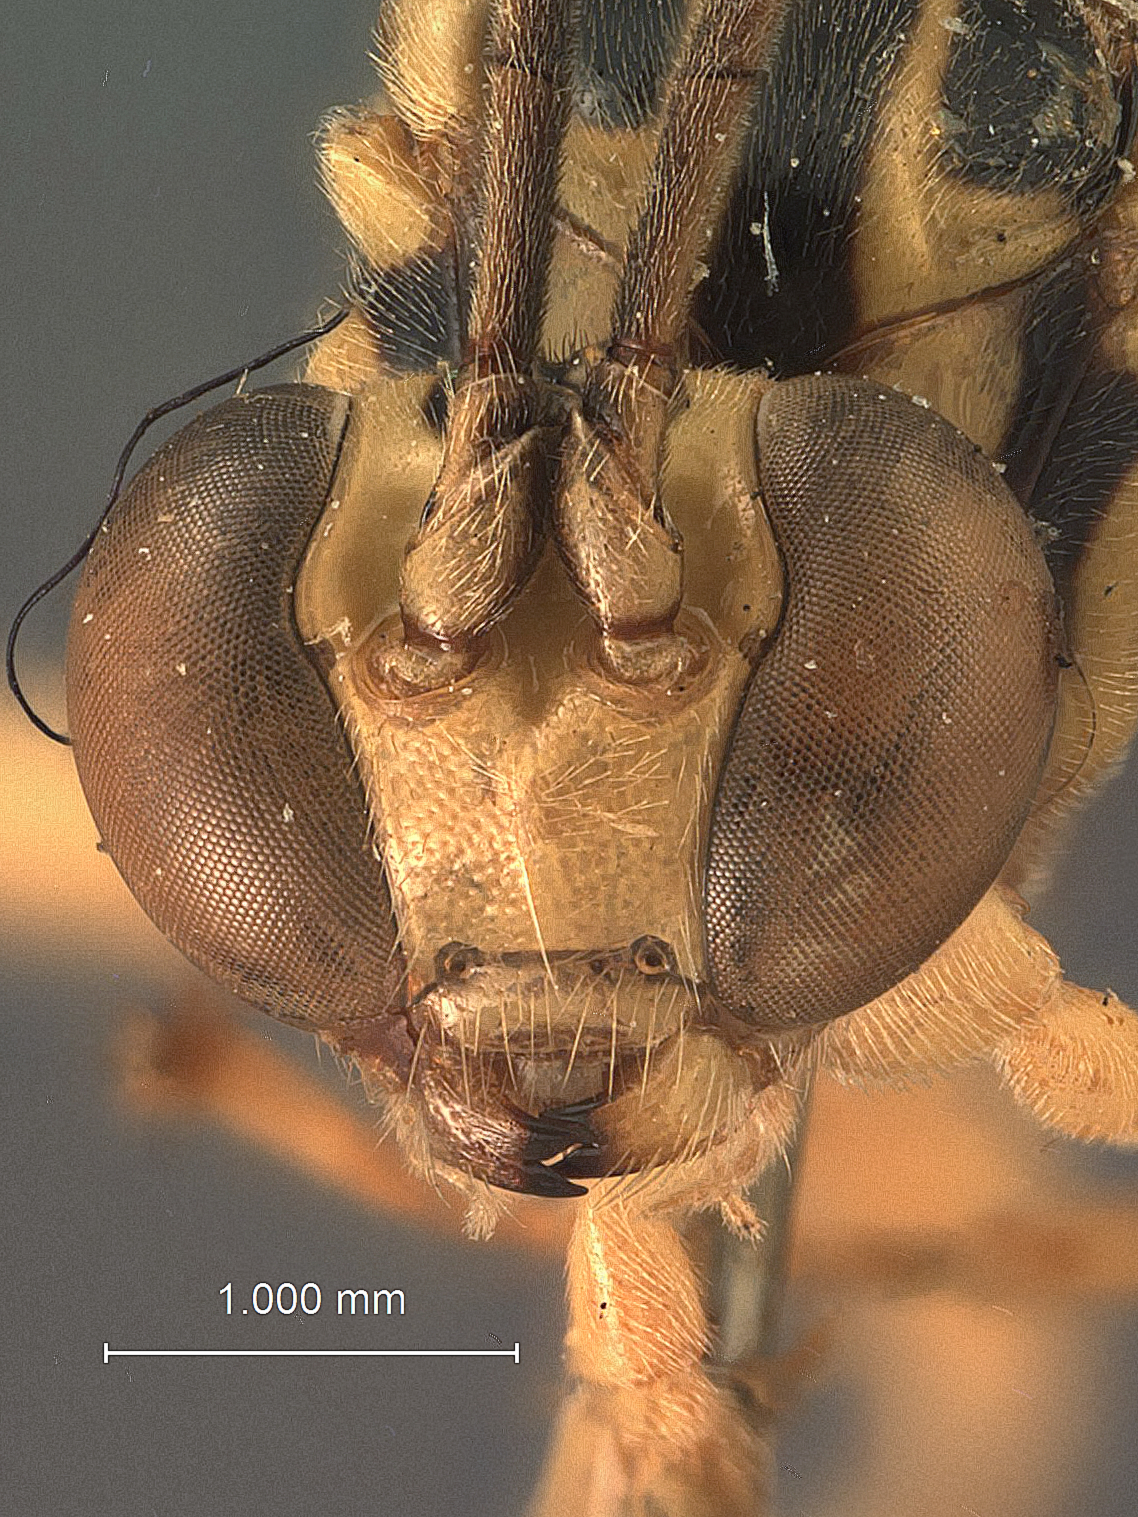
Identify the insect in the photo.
Theronia nigribalteata
